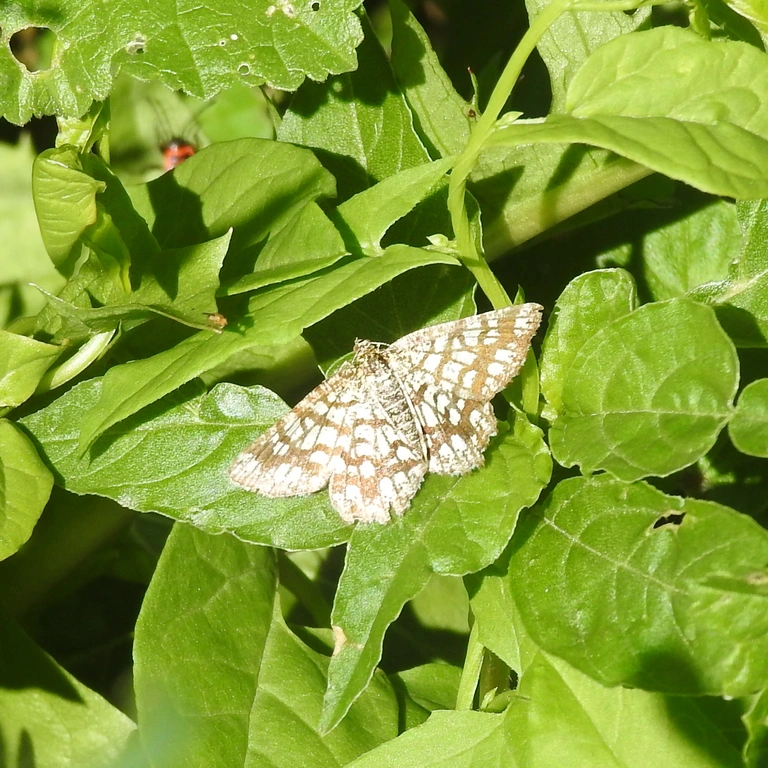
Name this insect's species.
Chiasmia clathrata
